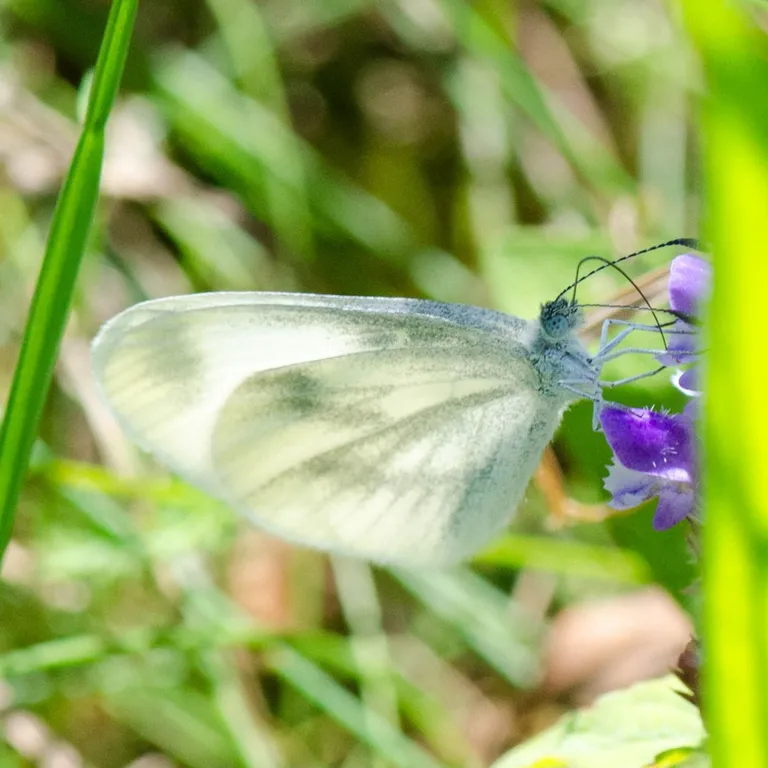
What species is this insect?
Leptidea sinapis/juvernica
